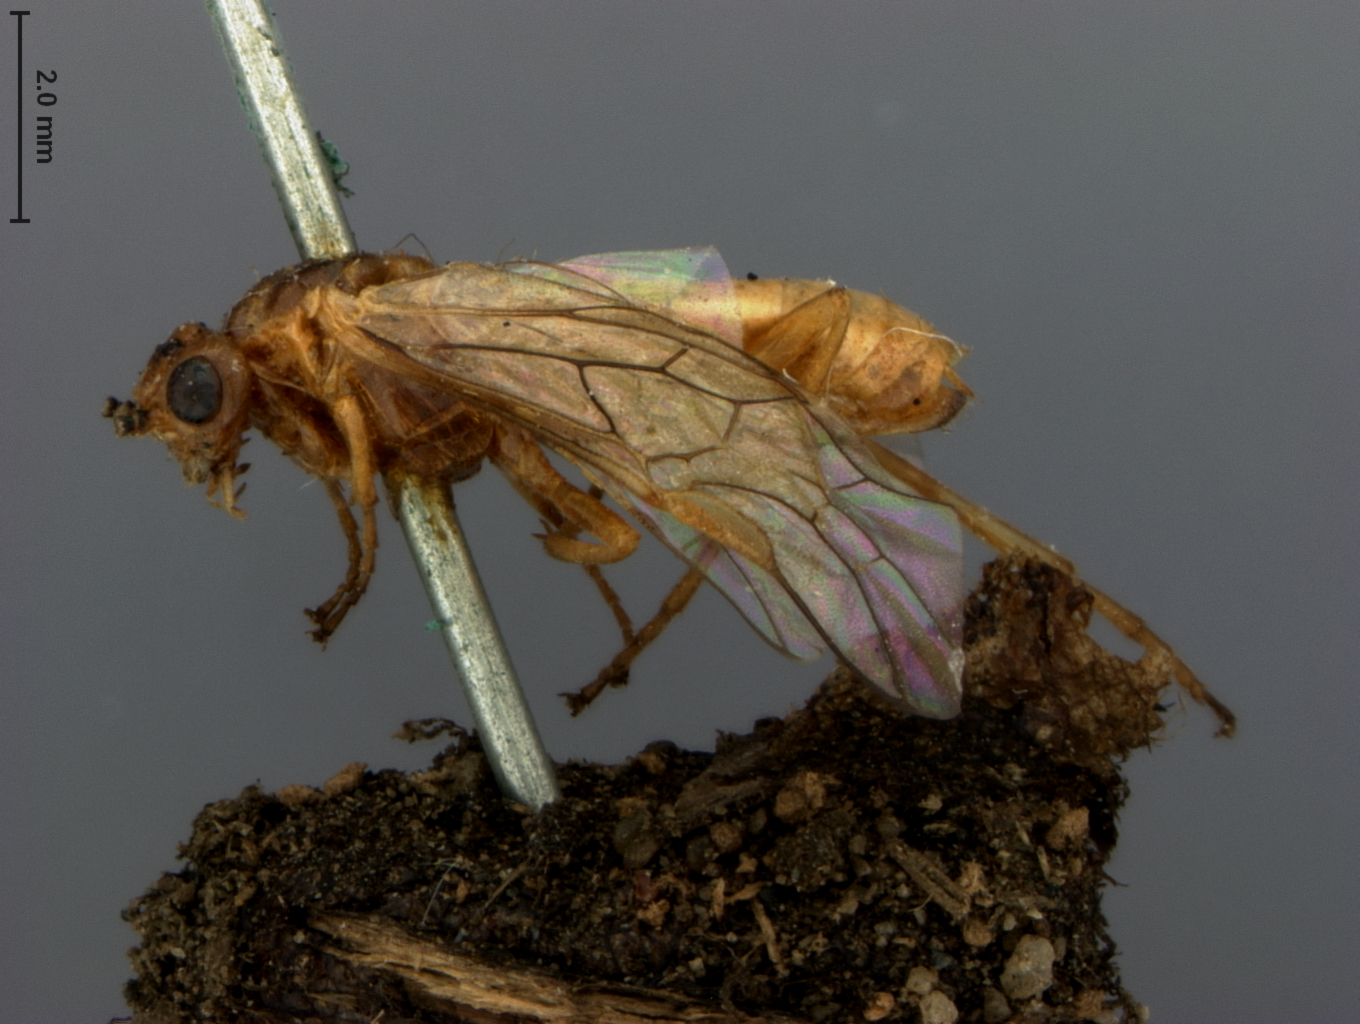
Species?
Nematus pinguidorsum
